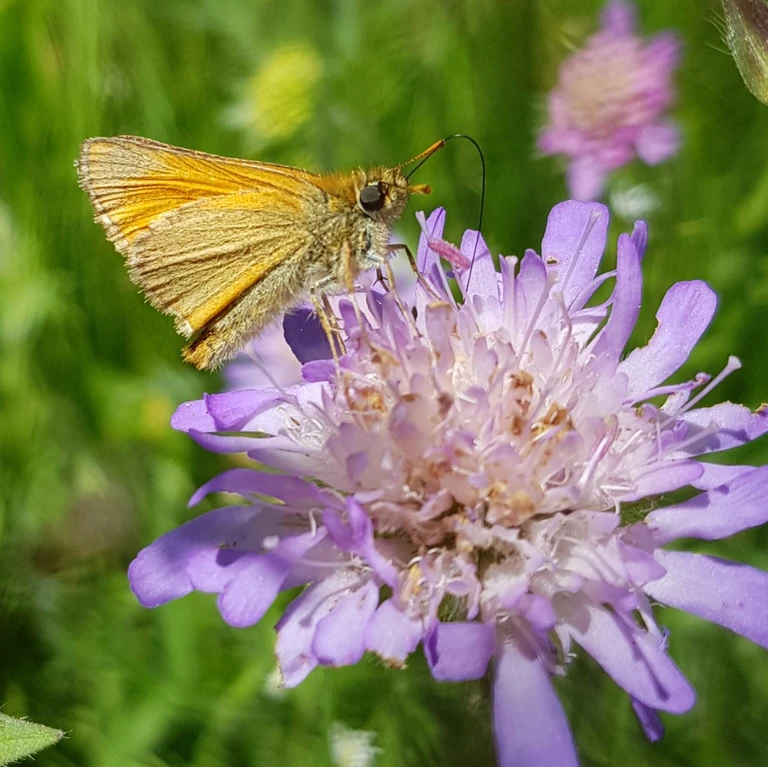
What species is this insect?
Thymelicus sylvestris
